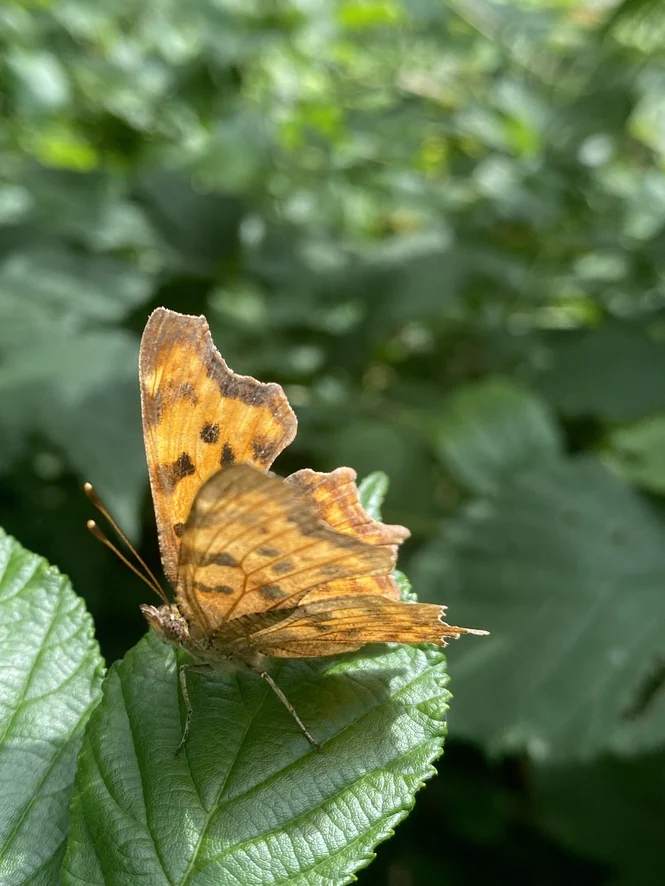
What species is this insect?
Polygonia c-album
